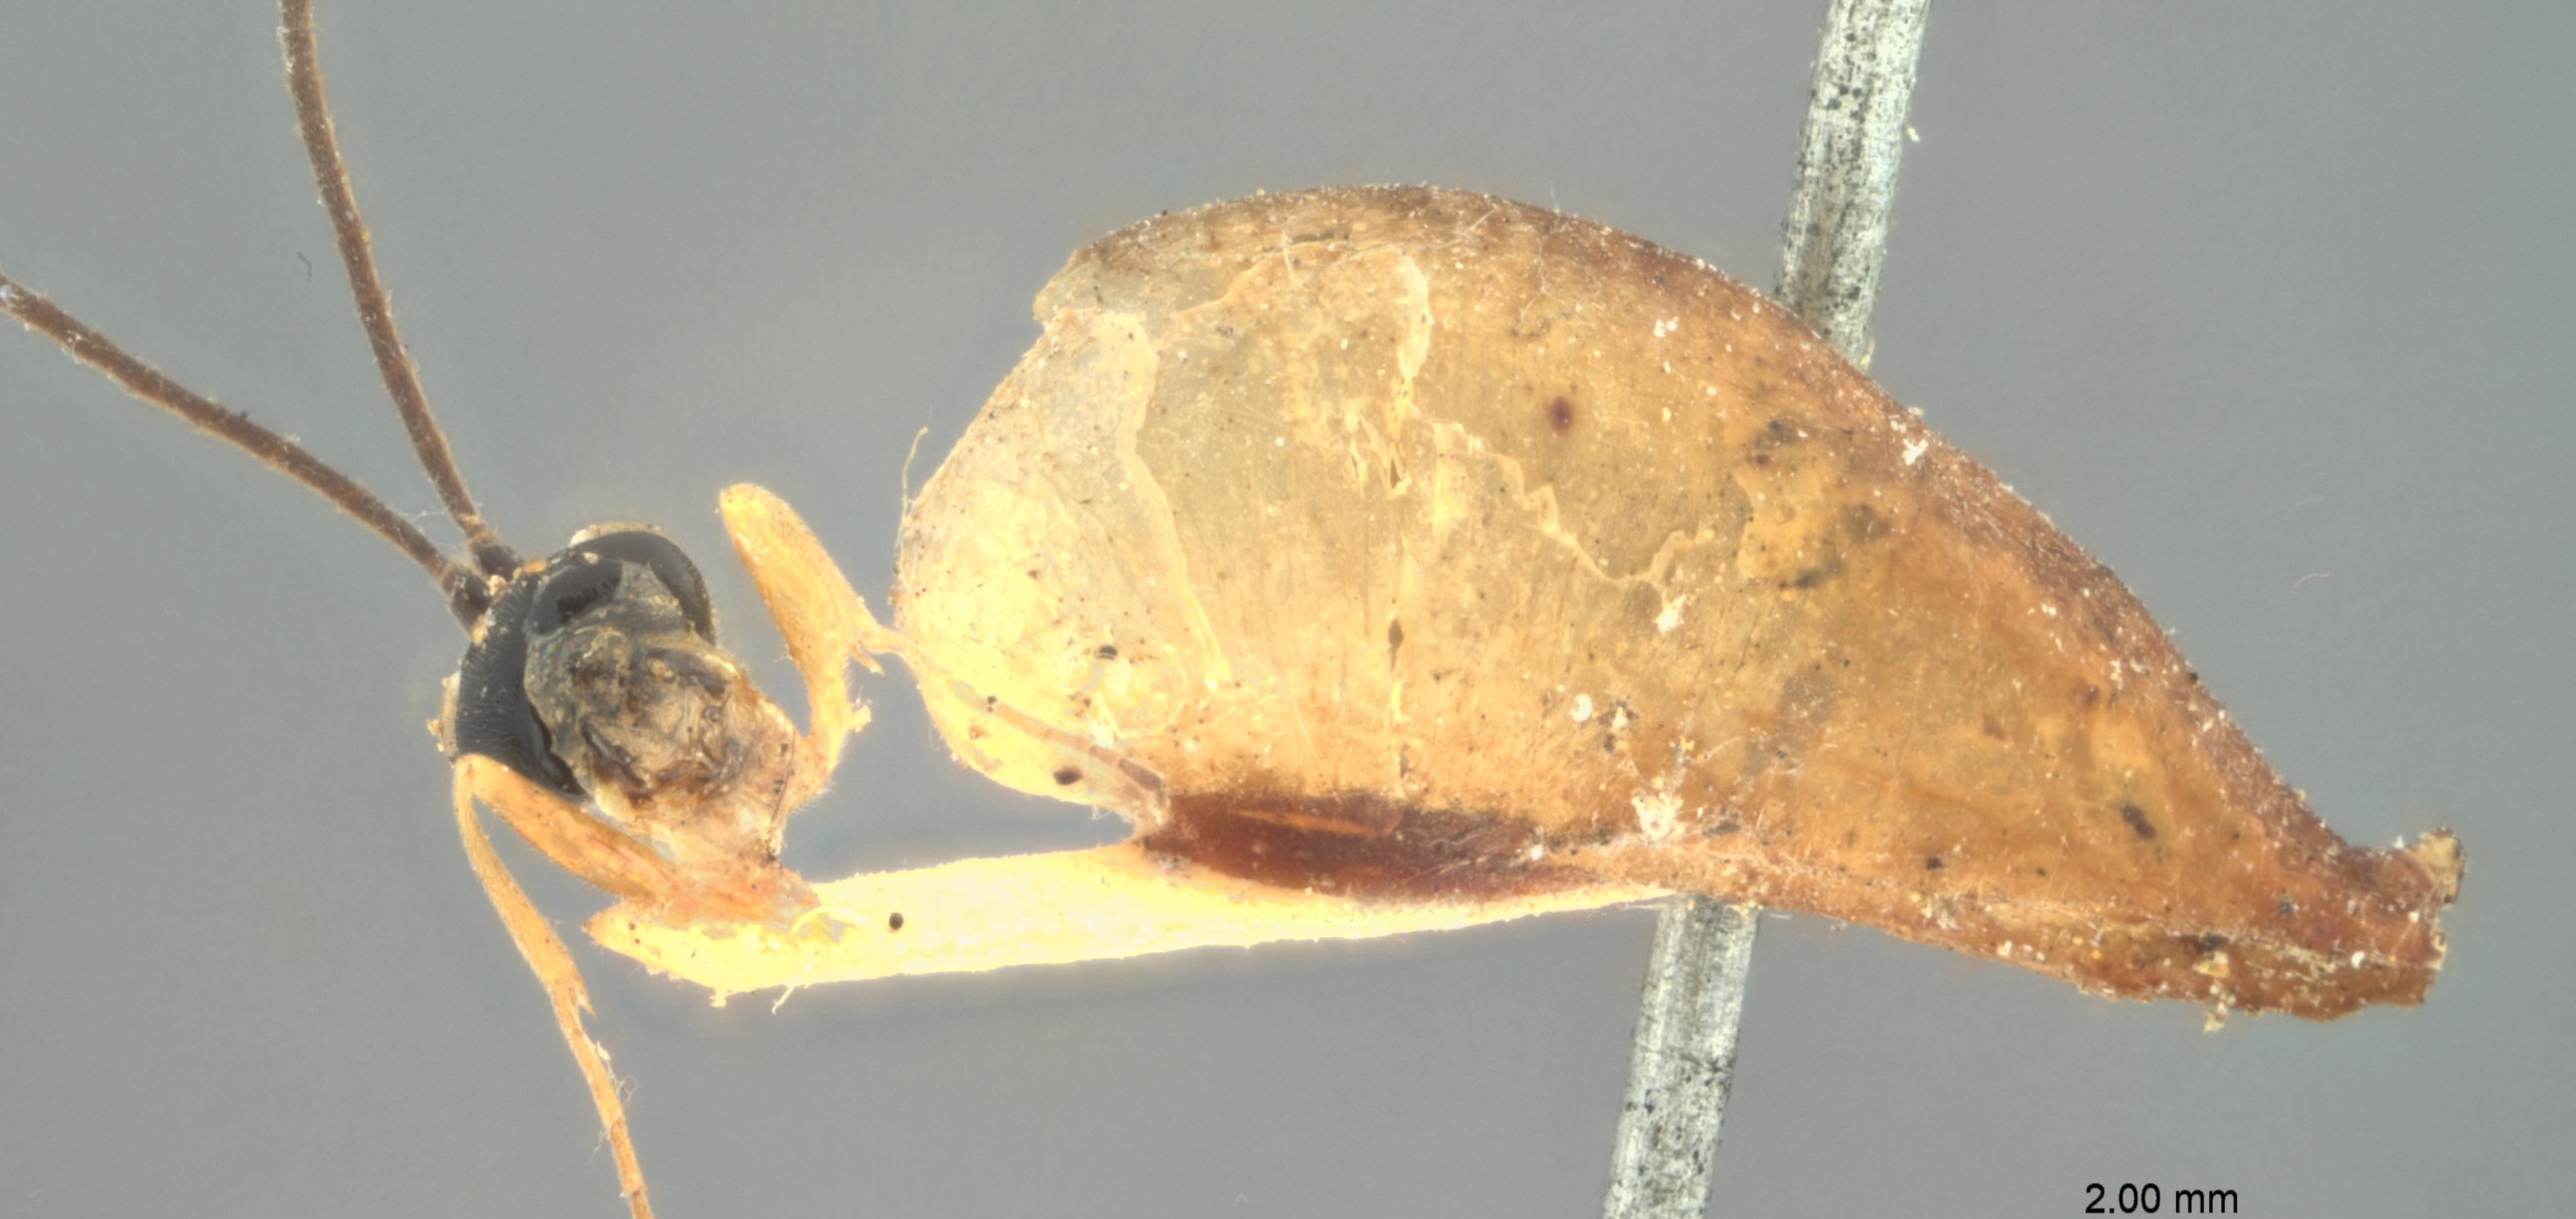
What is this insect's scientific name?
Syrphoctonus atamensis
